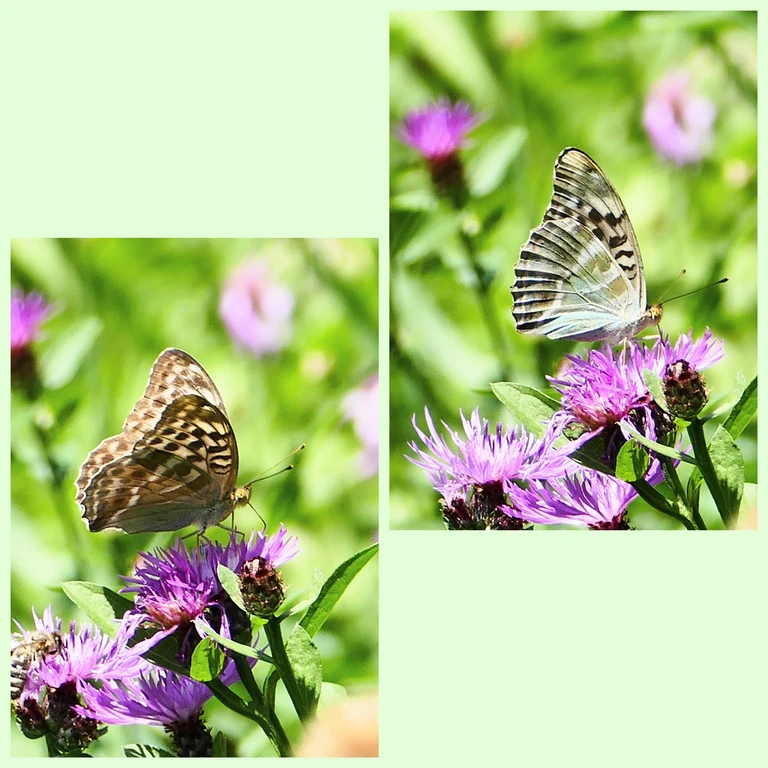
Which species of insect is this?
Argynnis paphia
